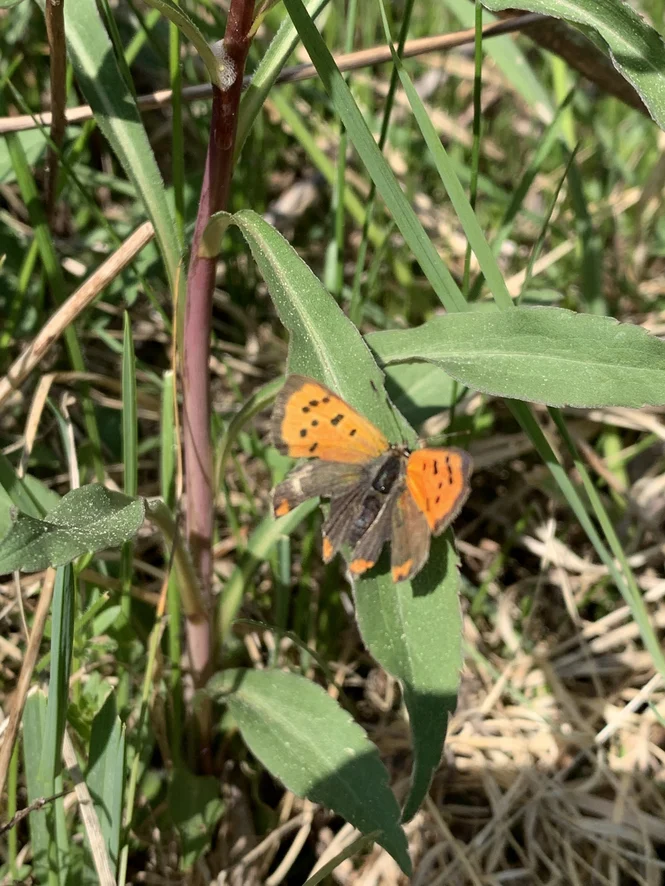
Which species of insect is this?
Lycaena phlaeas
